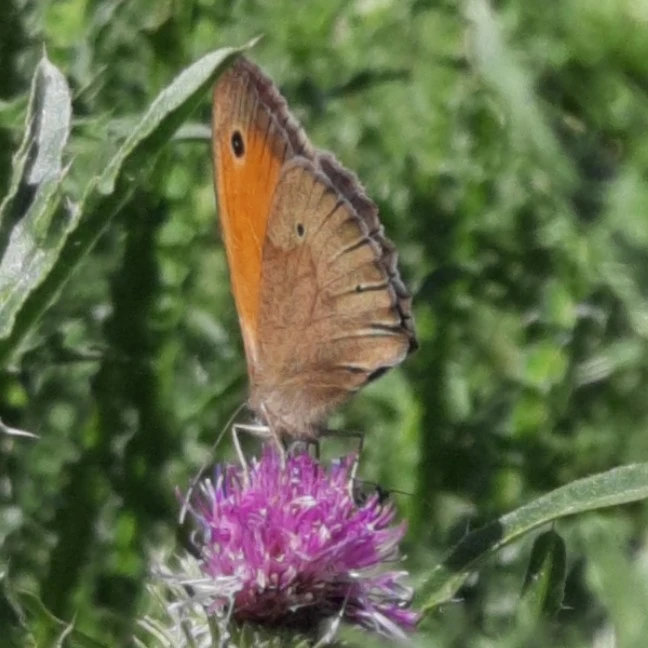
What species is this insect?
Maniola jurtina
